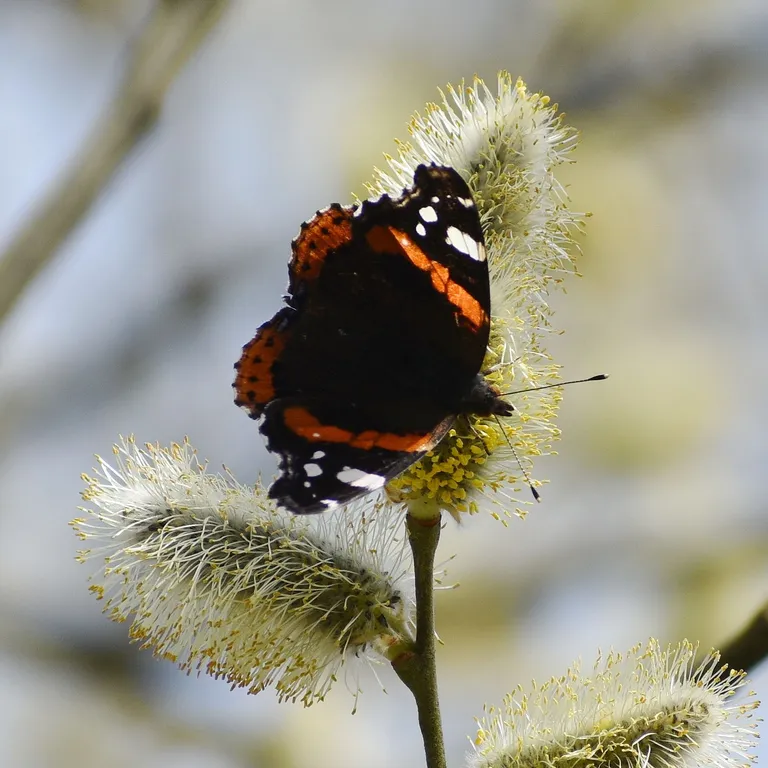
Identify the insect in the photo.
Vanessa atalanta
